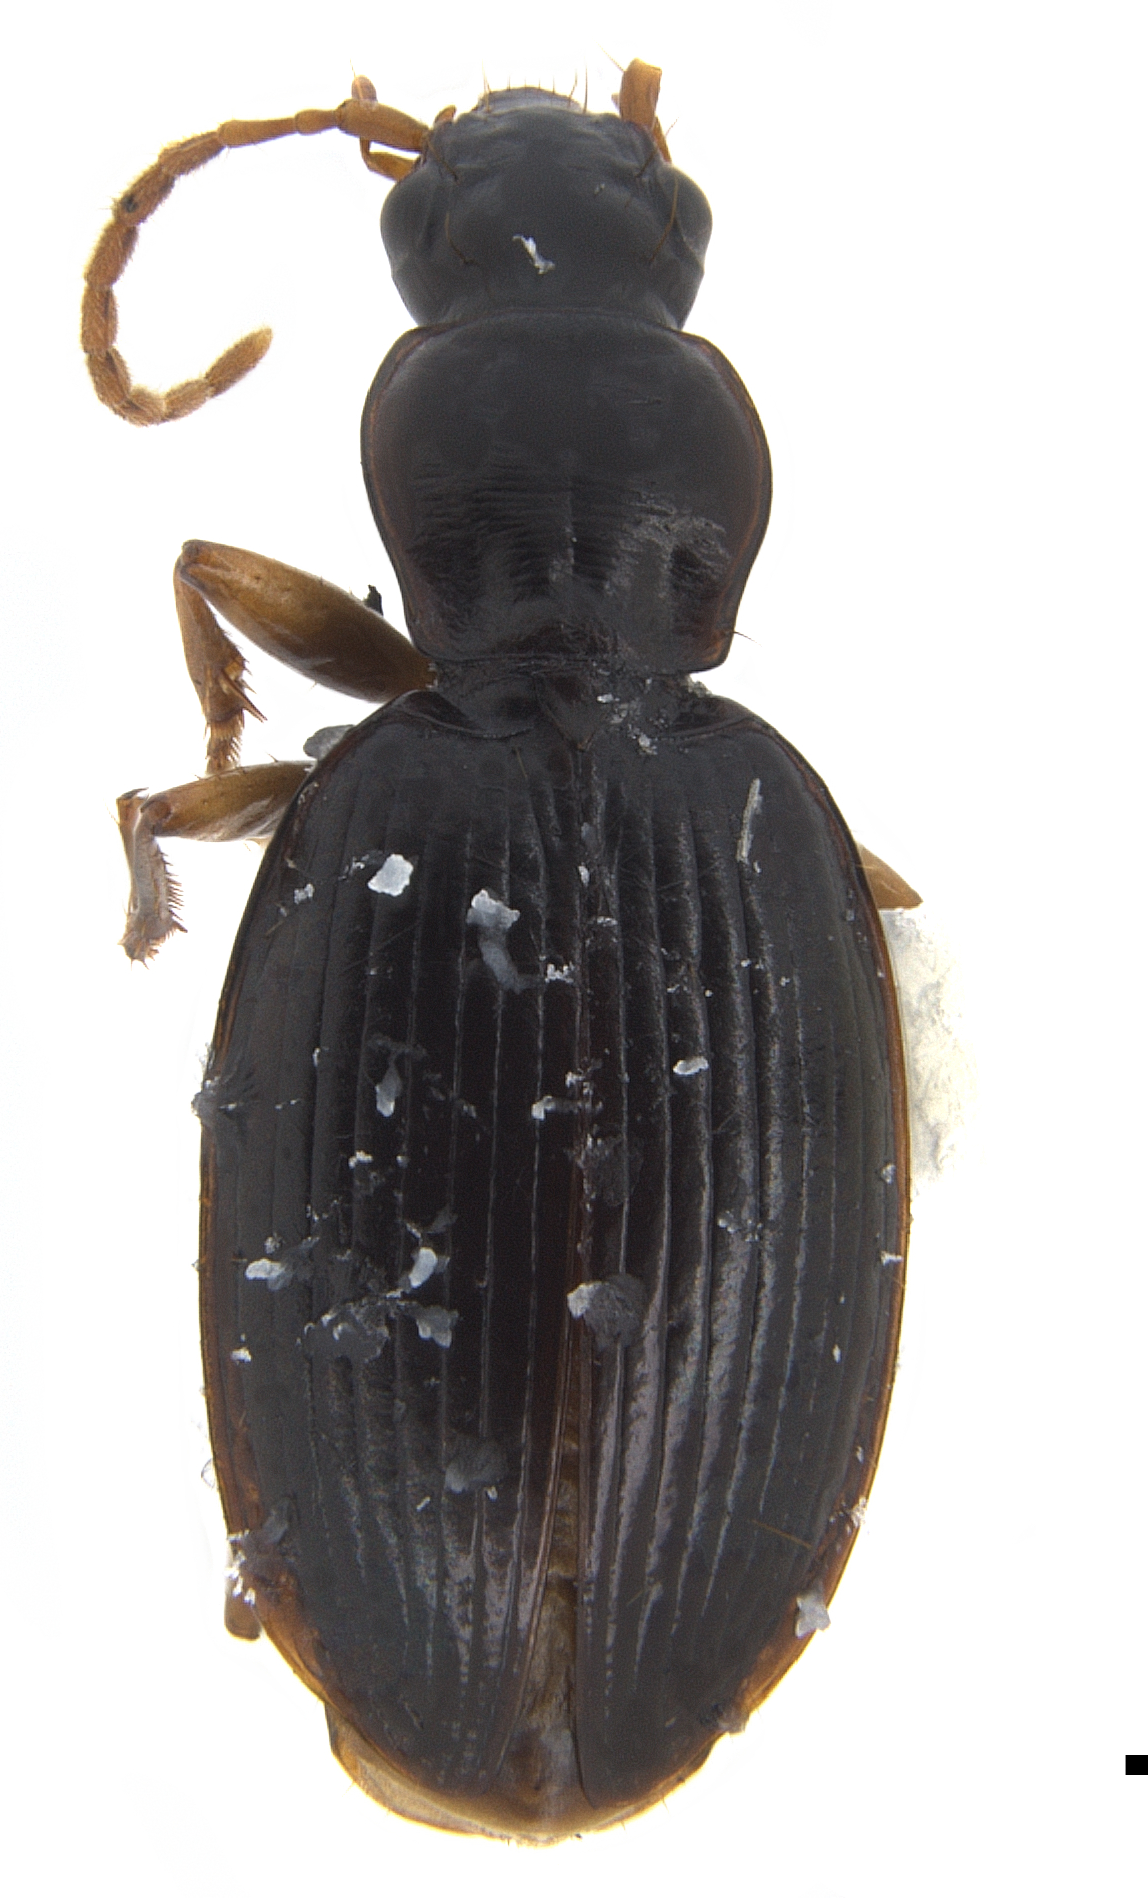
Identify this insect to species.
Blackburnia constricta
